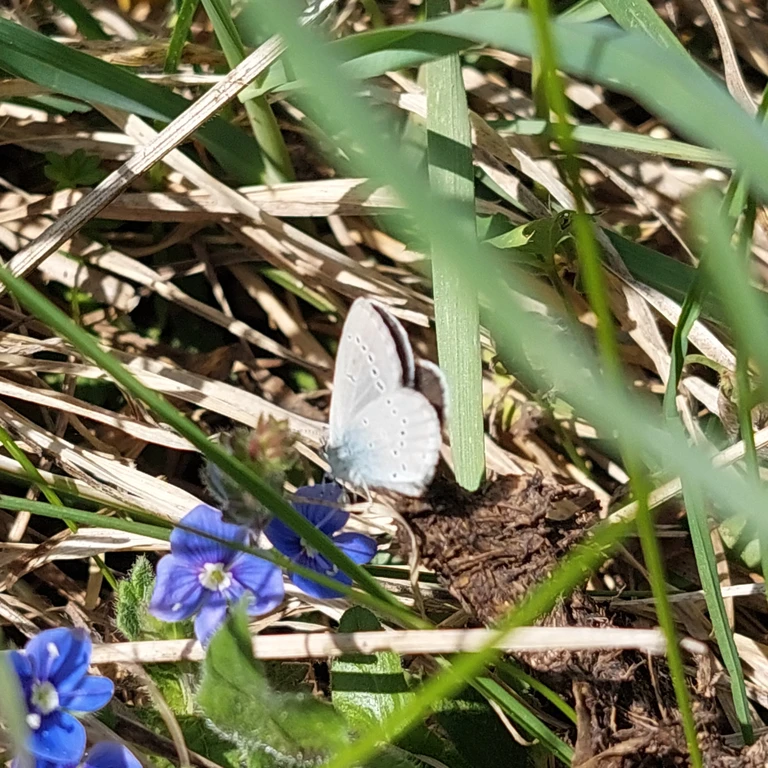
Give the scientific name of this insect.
Cupido minimus
